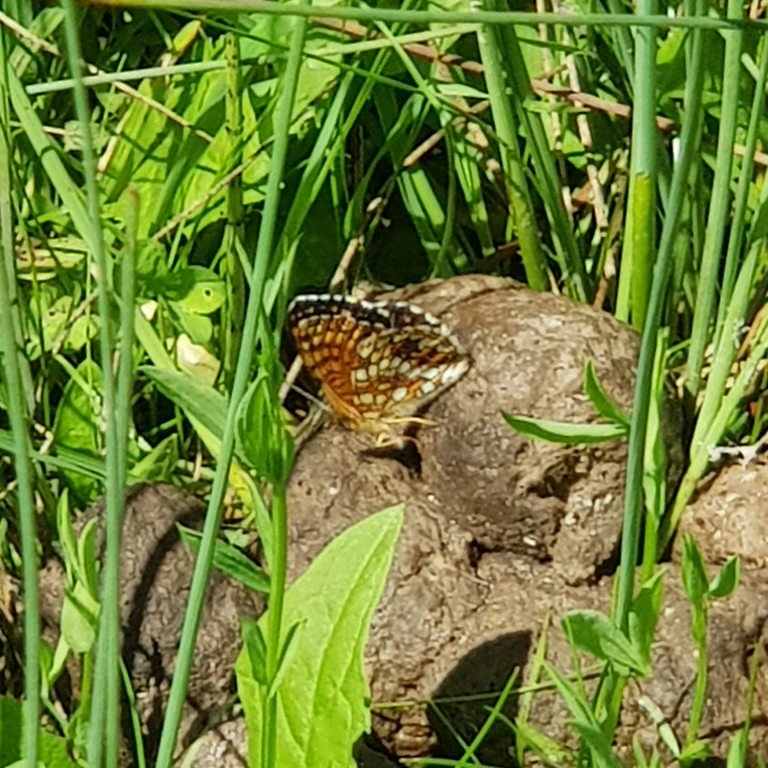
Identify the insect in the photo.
Melitaea diamina
